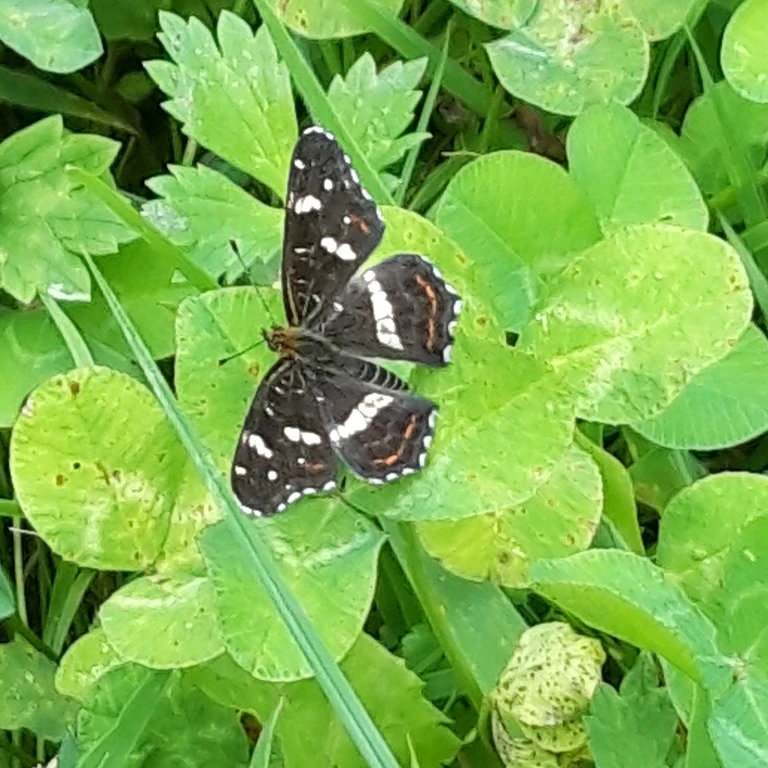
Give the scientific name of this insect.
Araschnia levana
